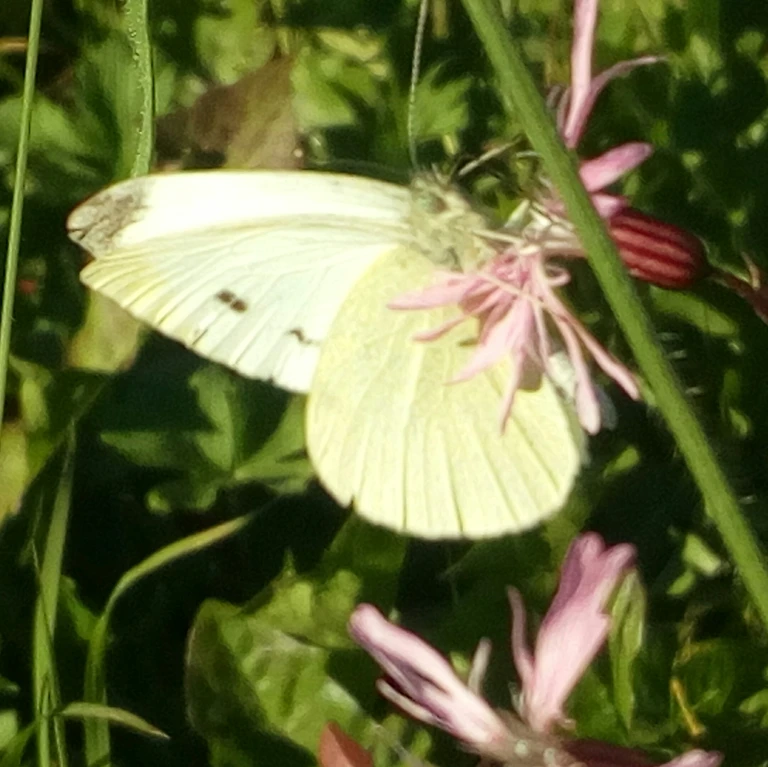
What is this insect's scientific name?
Pieris rapae
